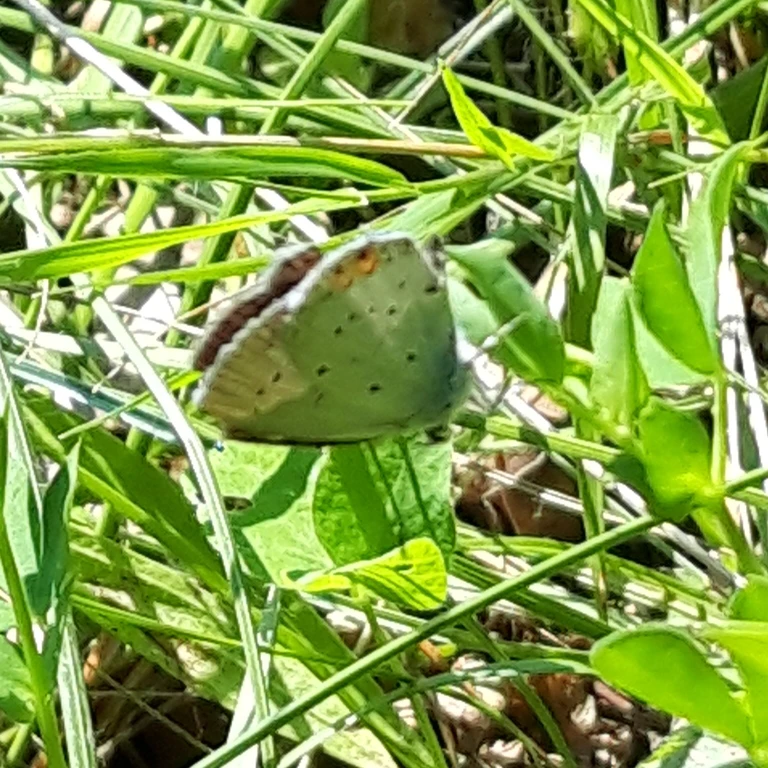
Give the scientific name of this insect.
Cupido argiades (also Elkalyce argiades)
